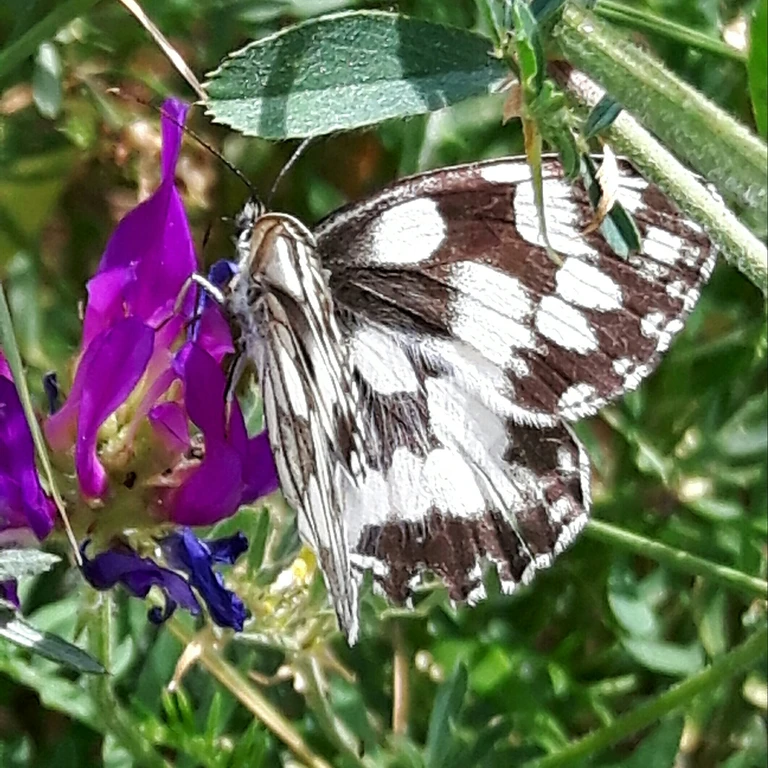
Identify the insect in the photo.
Melanargia galathea
